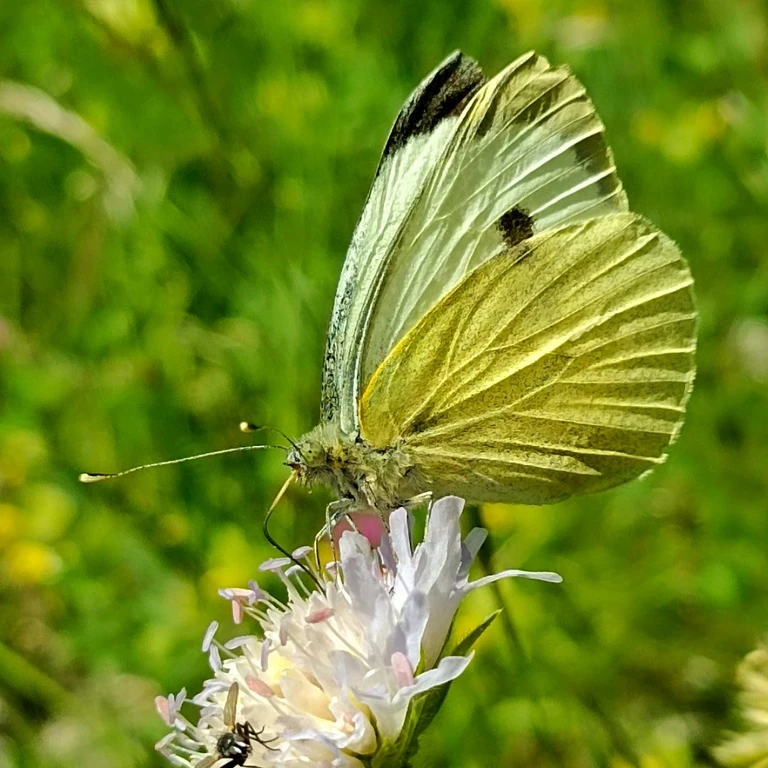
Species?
Pieris brassicae
